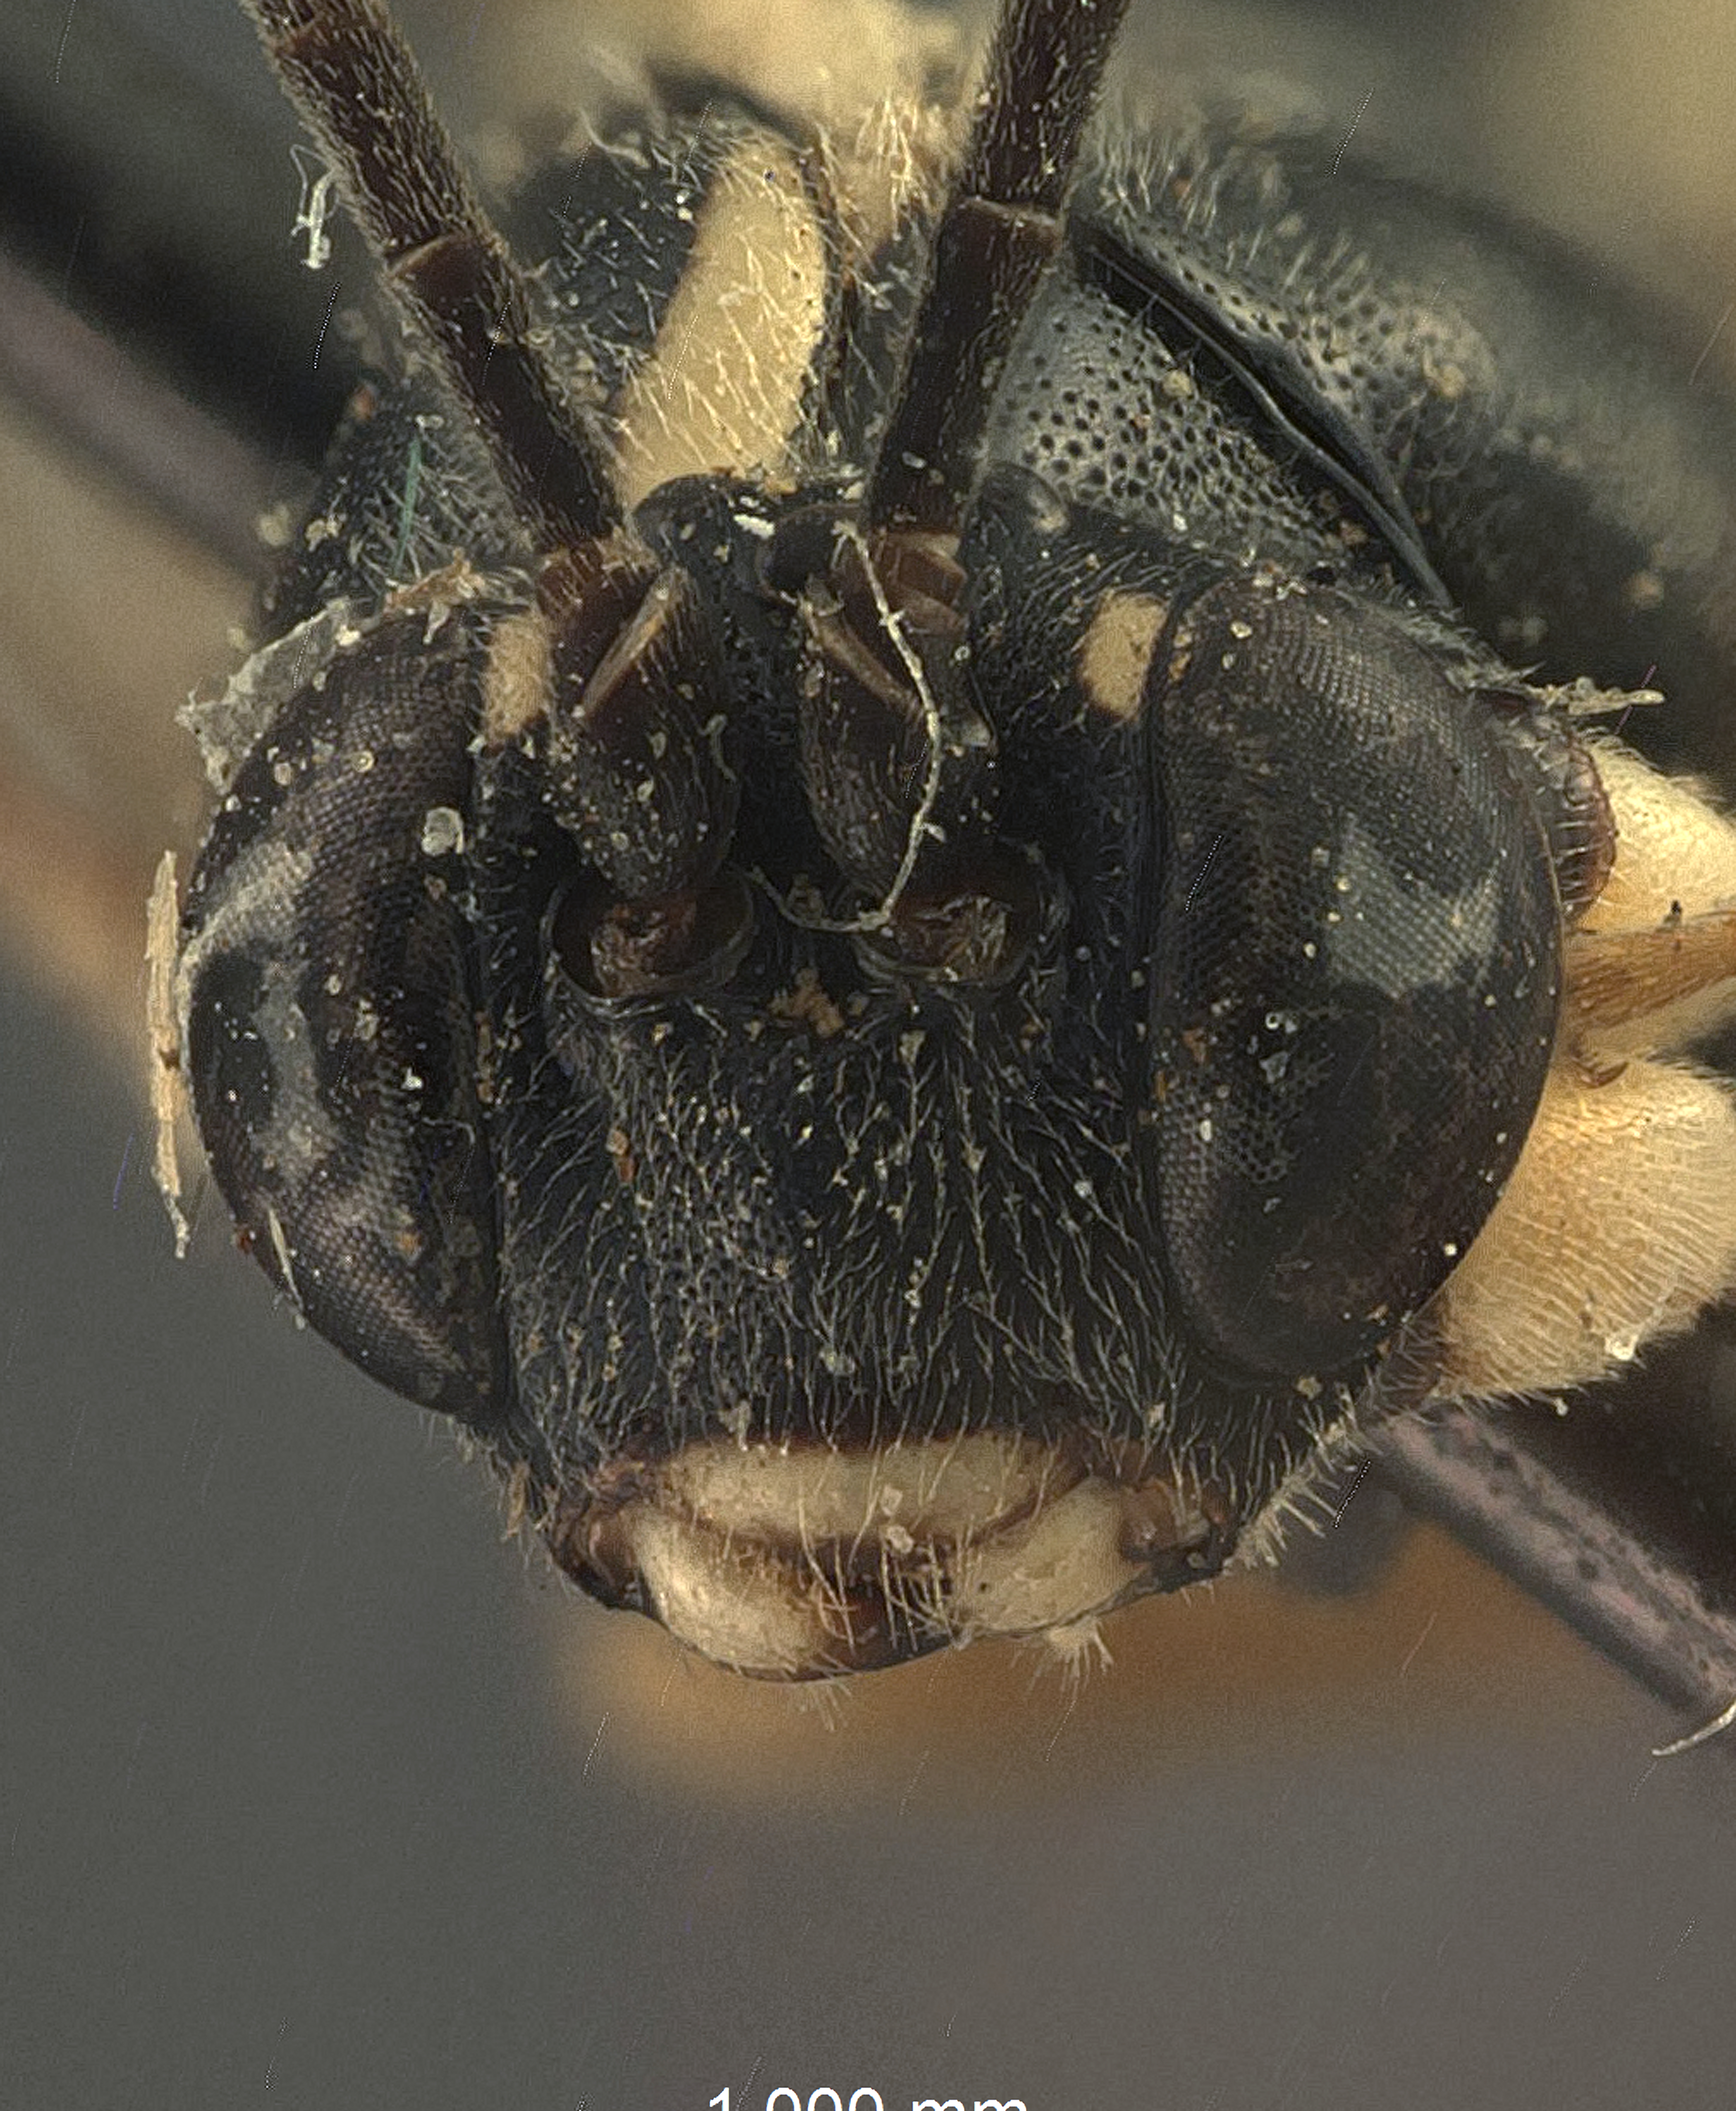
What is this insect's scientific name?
Stilbopoides sesiavora
